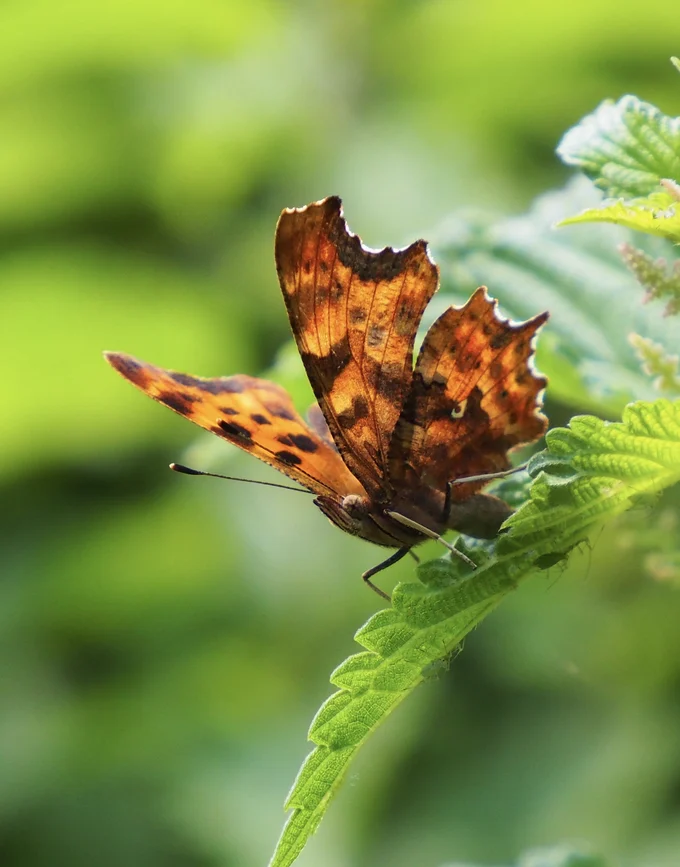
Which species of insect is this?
Polygonia c-album
